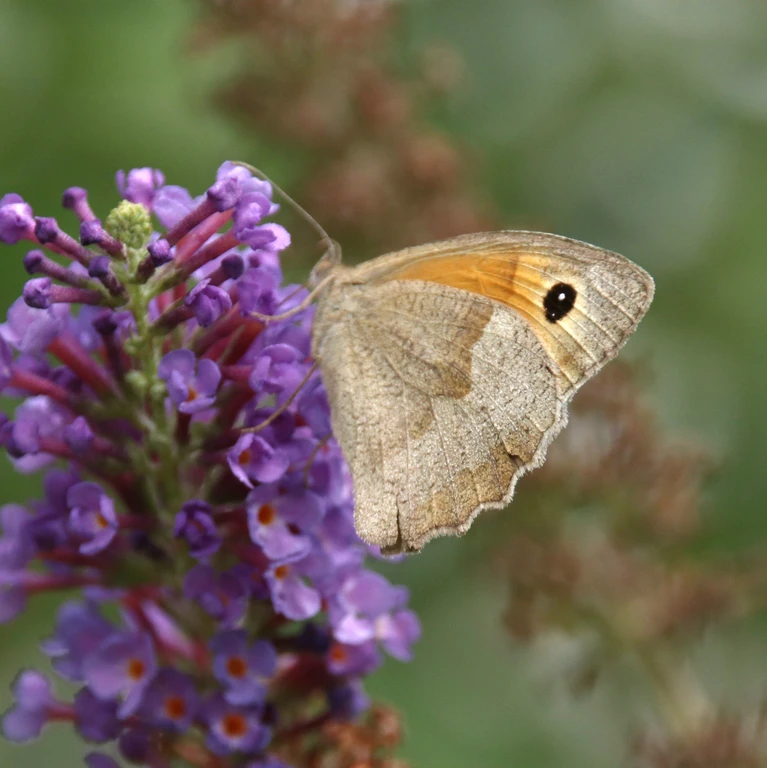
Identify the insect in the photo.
Maniola jurtina
